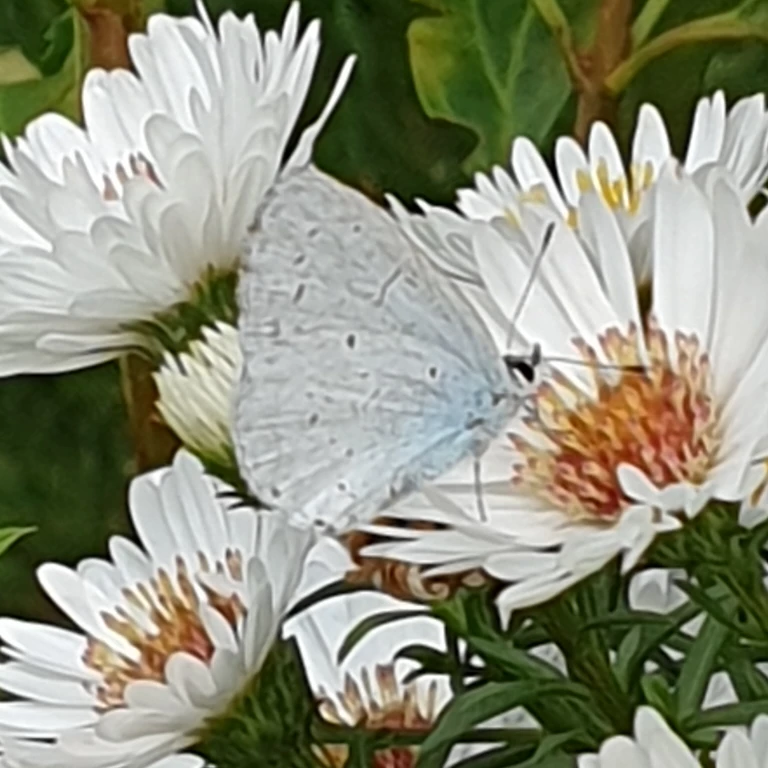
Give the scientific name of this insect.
Celastrina argiolus
